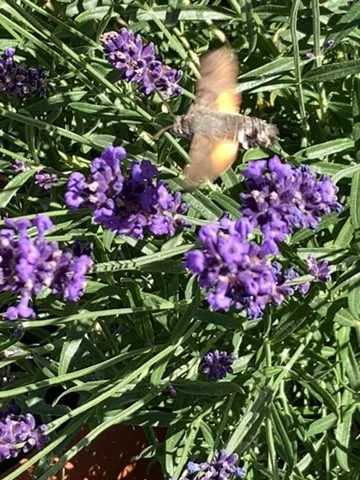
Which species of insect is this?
Macroglossum stellatarum
